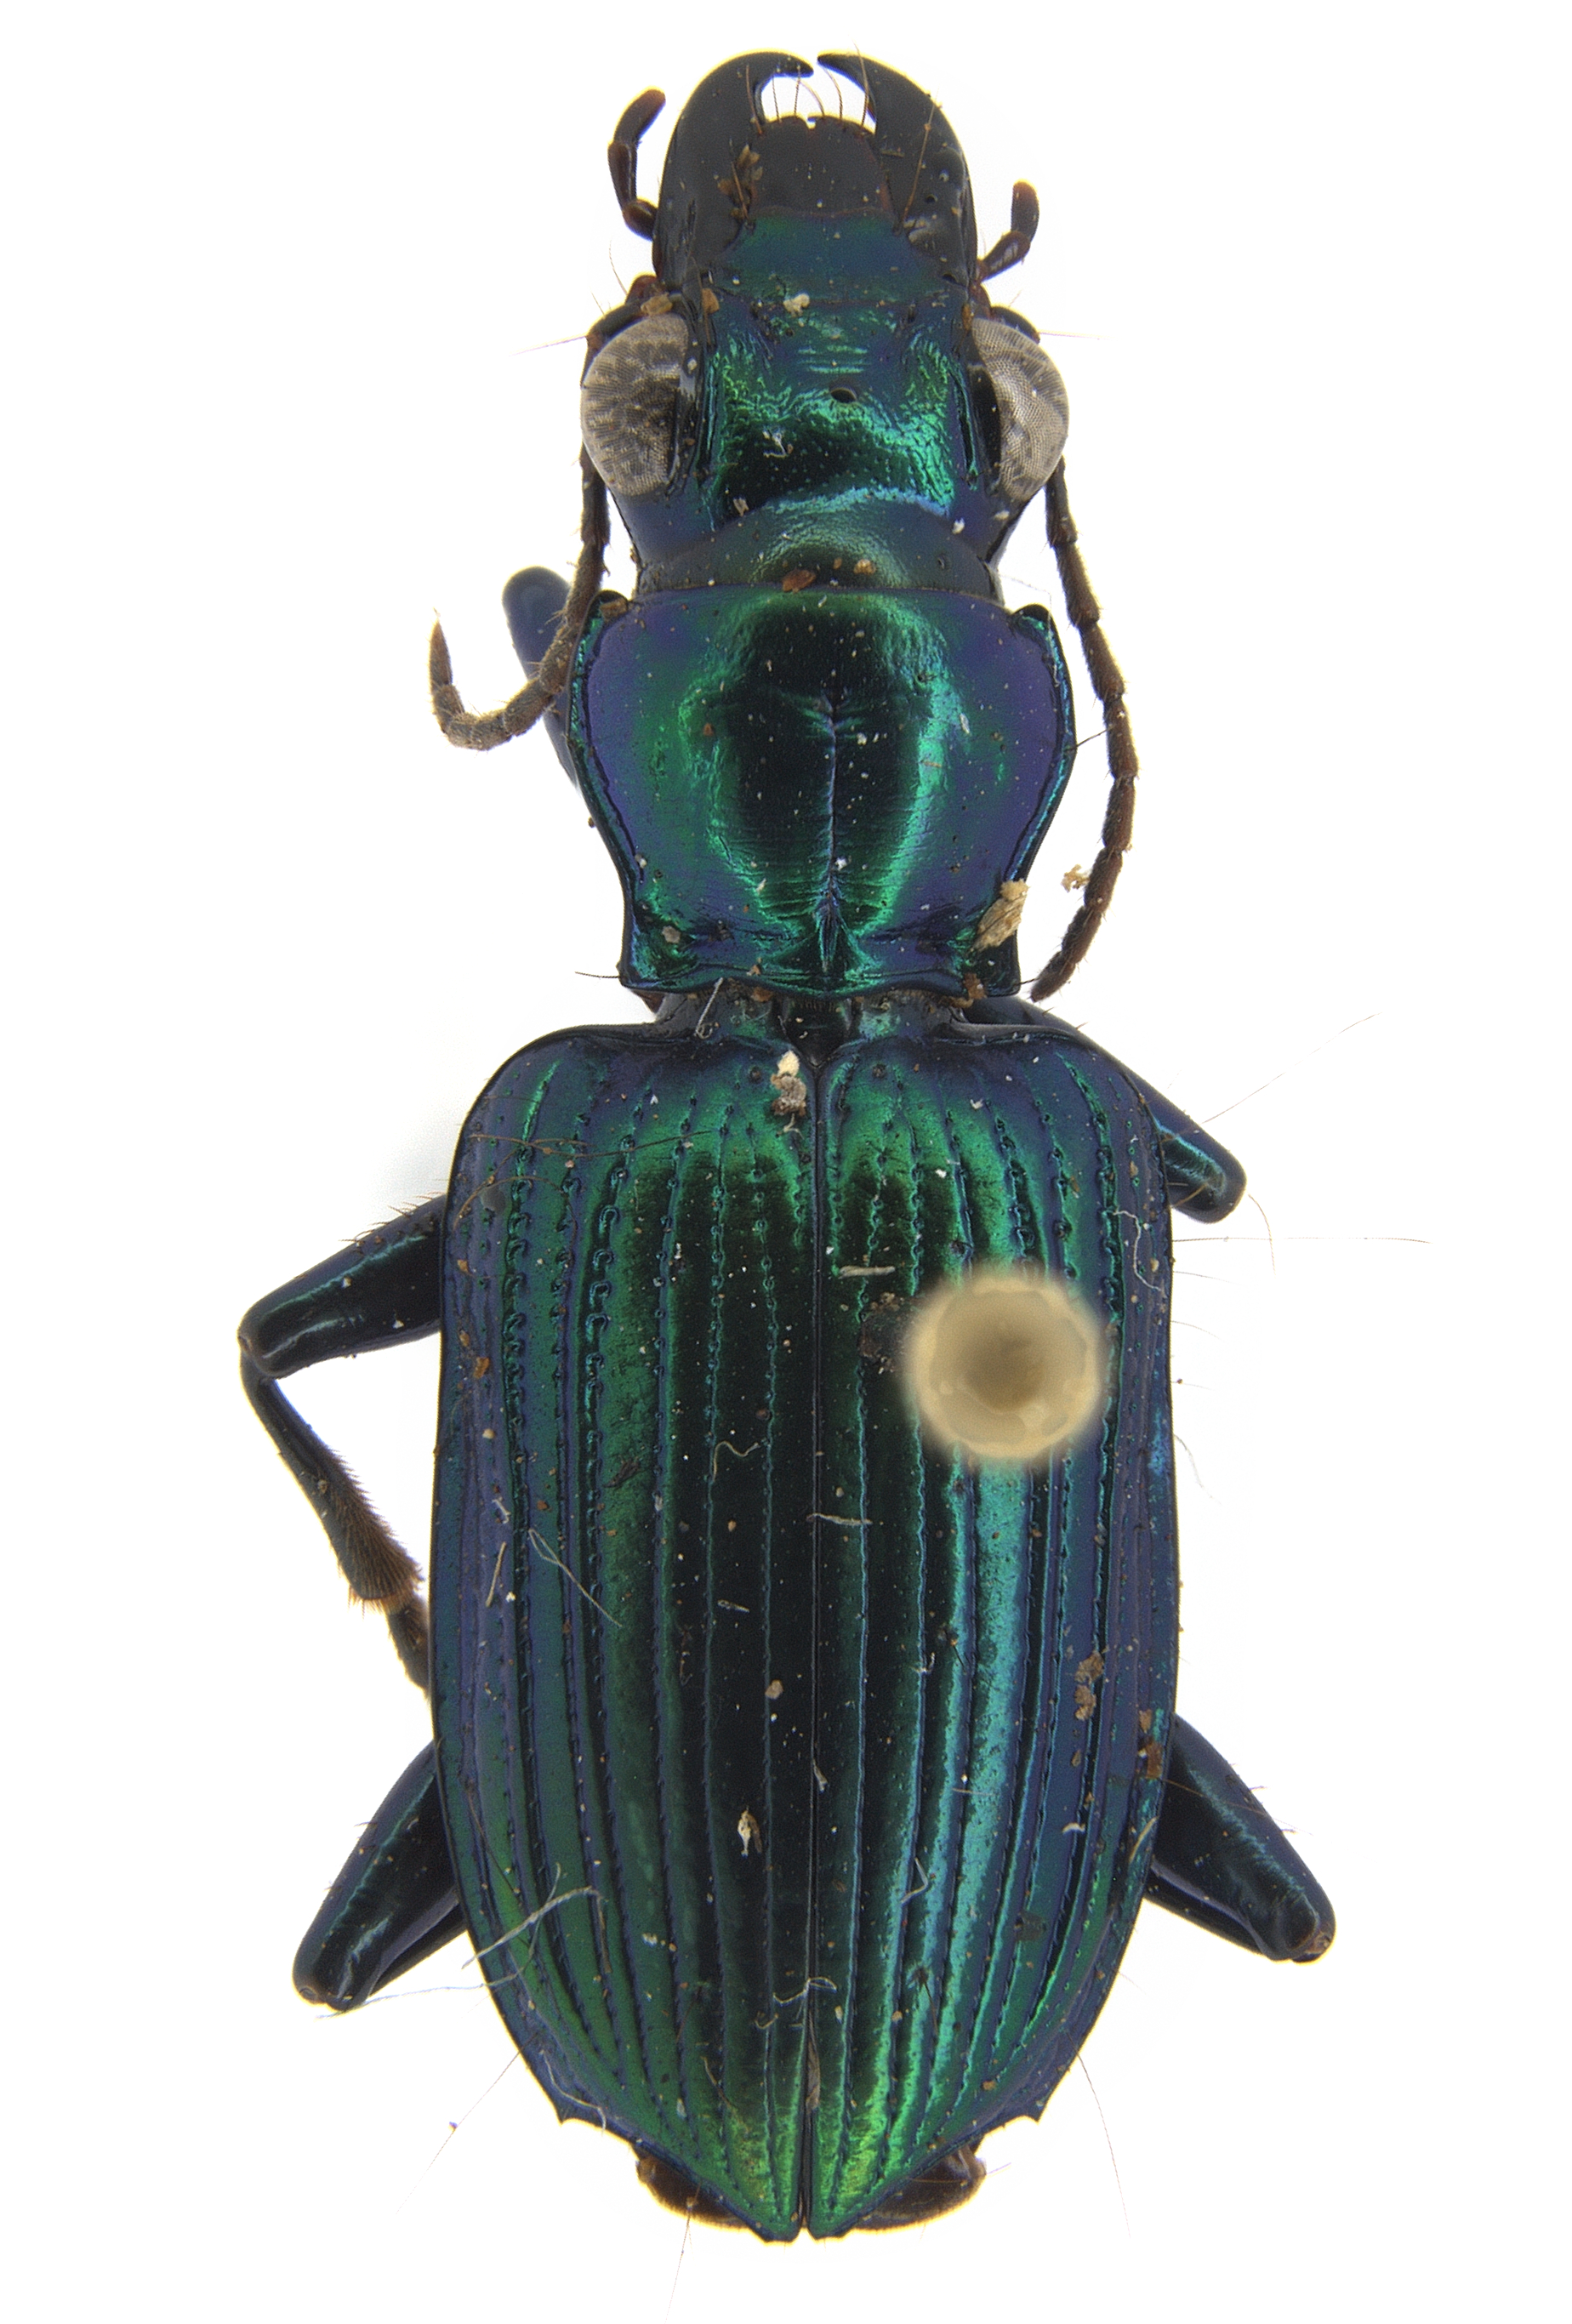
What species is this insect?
Catascopus angulatus
